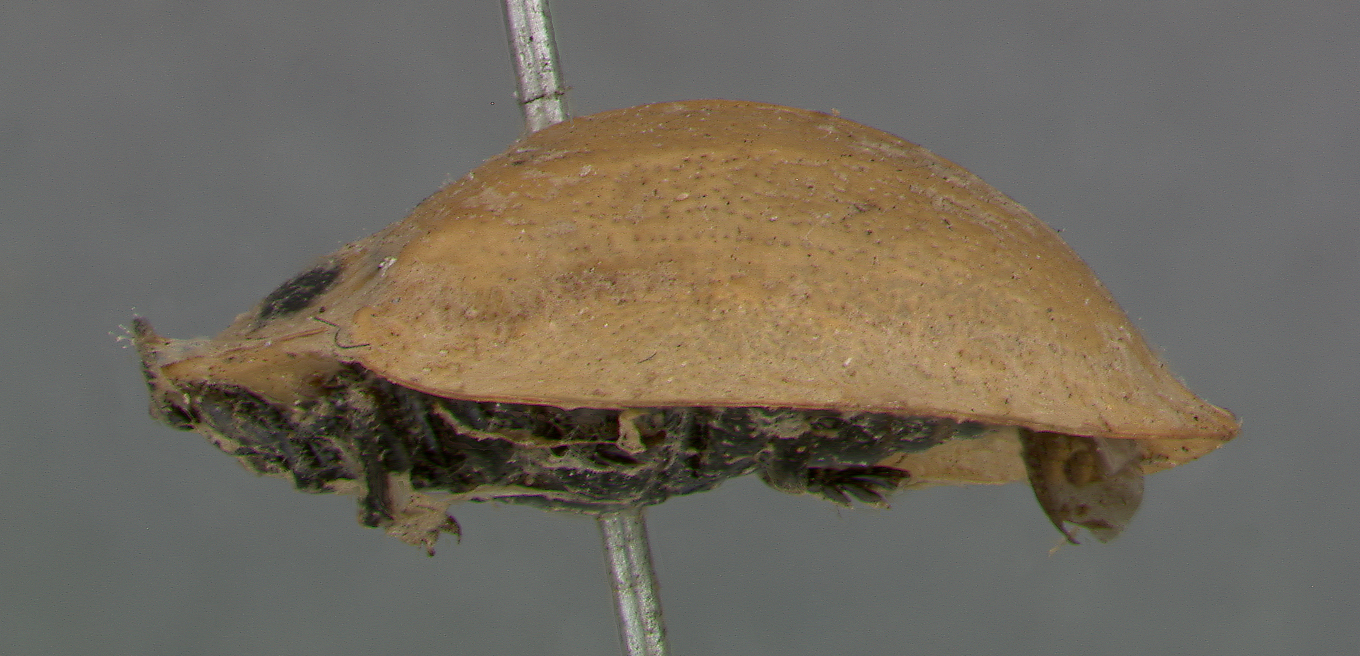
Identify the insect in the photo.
Aspidomorpha aruwimiensis
